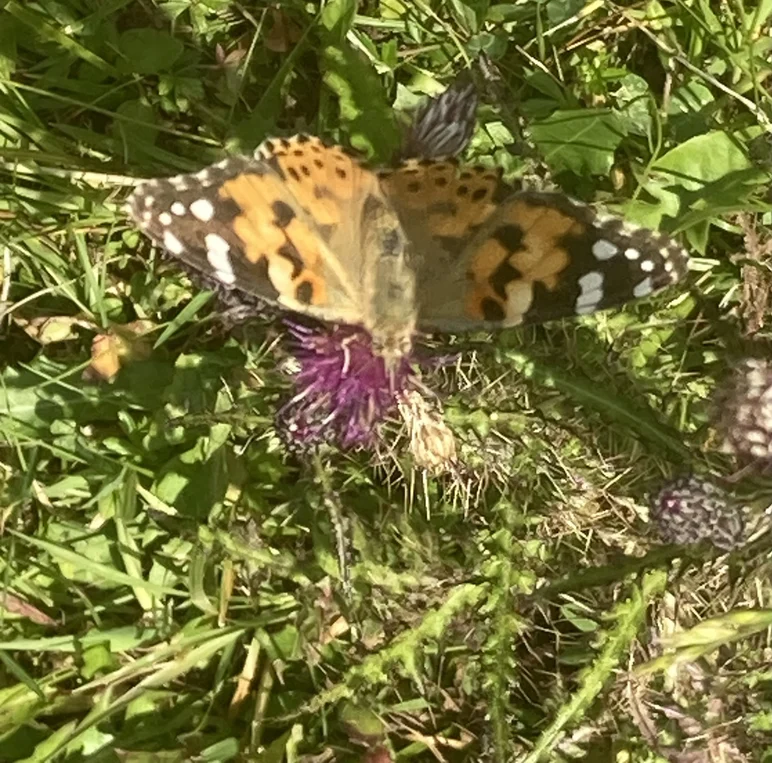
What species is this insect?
Vanessa cardui
